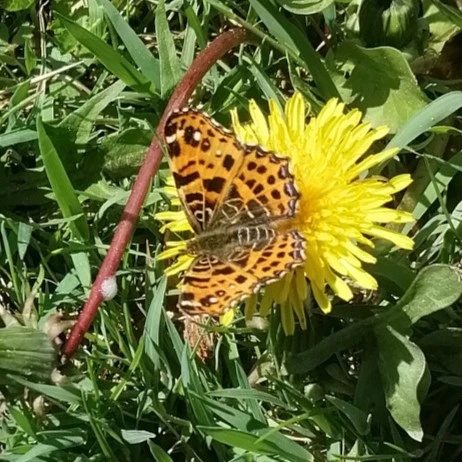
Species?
Araschnia levana
